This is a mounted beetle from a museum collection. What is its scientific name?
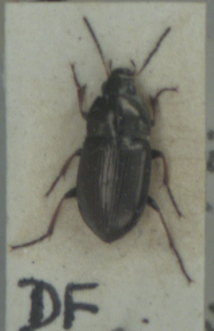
Amara plebeja
